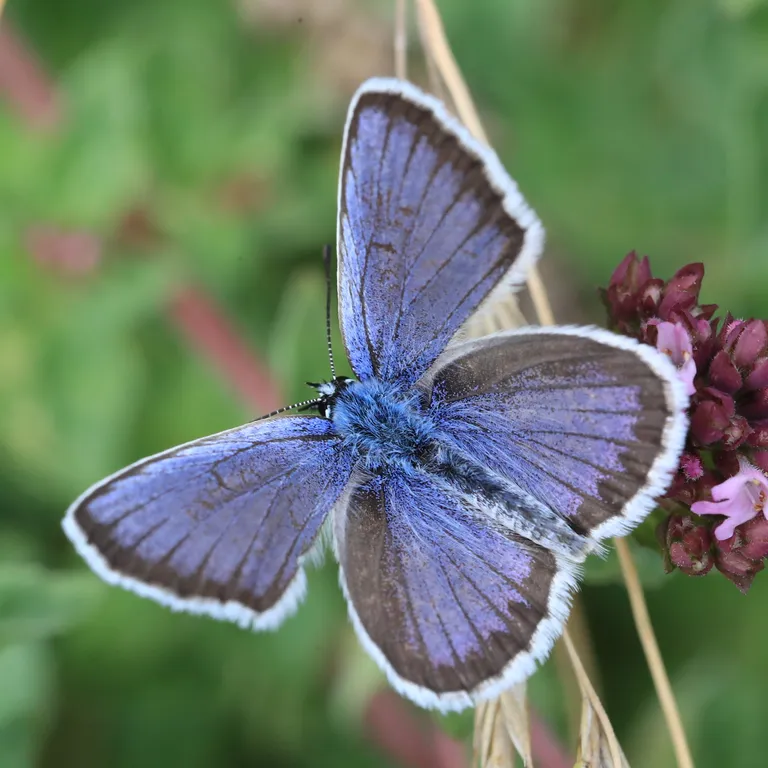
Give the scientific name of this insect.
Plebejus argus
